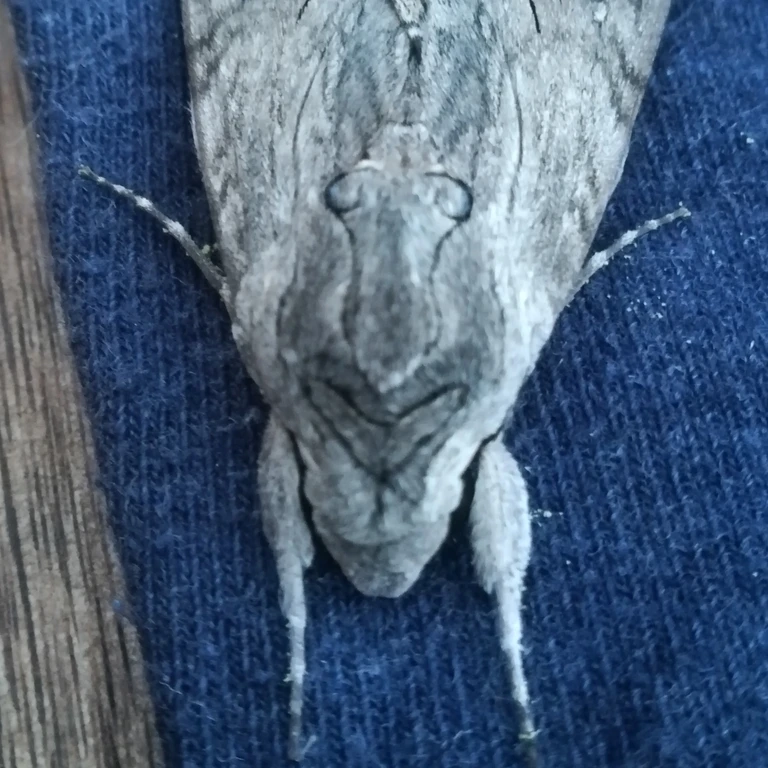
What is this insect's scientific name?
Agrius convolvuli
